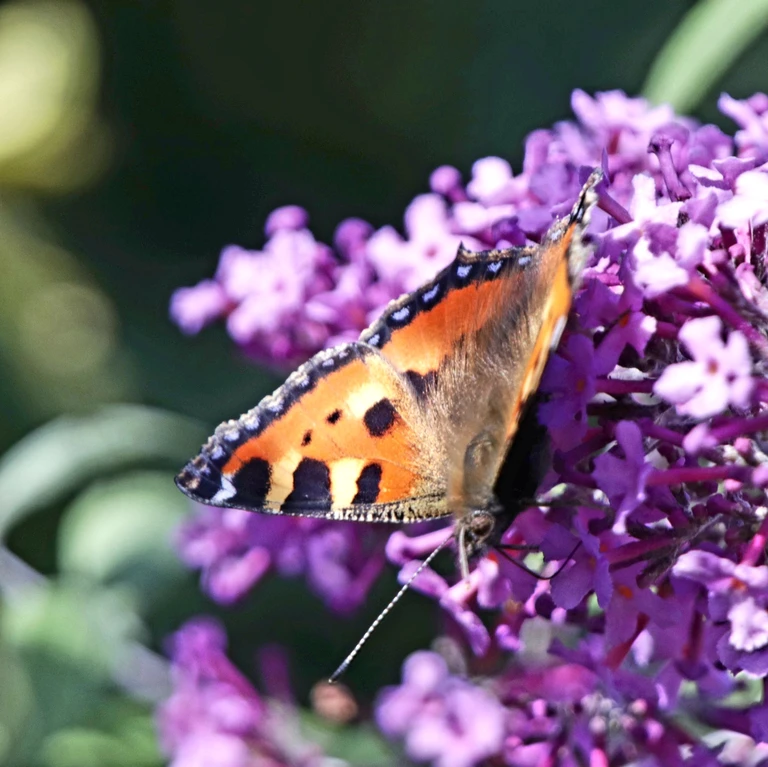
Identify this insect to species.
Aglais urticae
